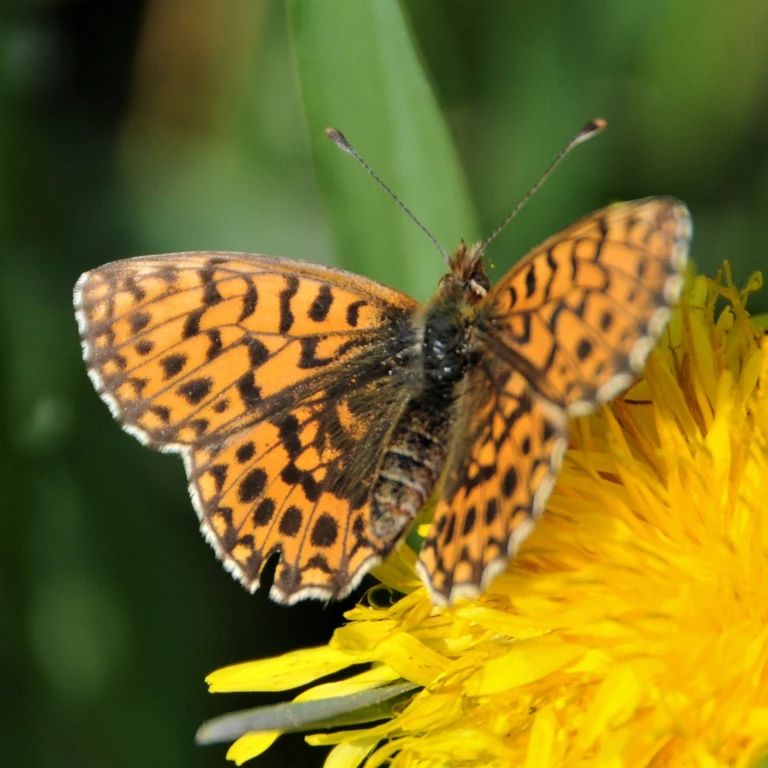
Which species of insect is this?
Boloria dia
